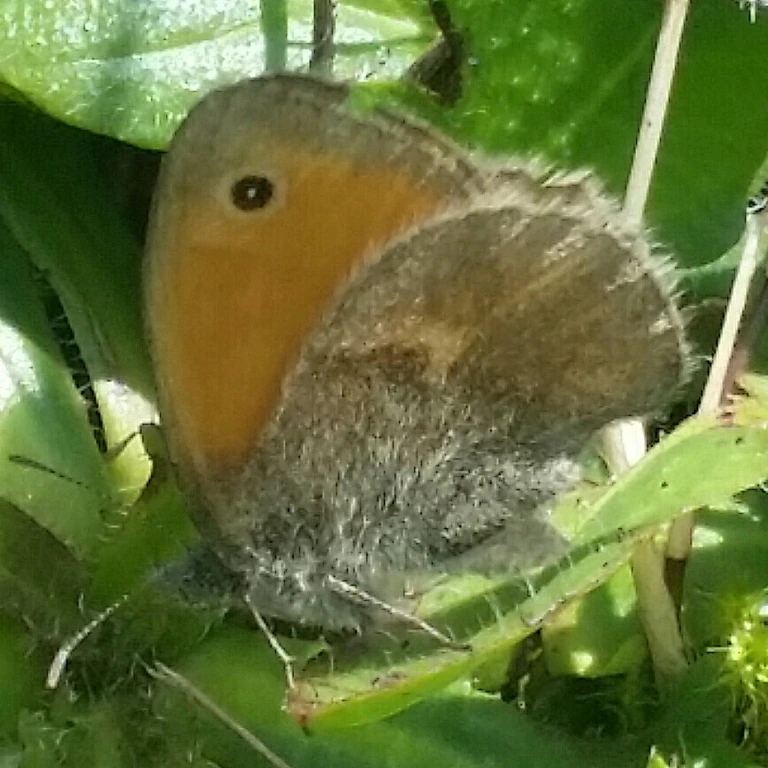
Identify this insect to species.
Coenonympha pamphilus
